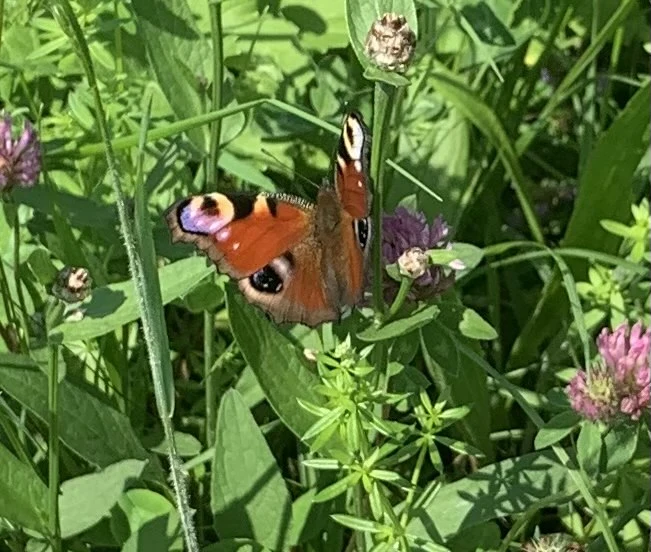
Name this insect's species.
Aglais io
